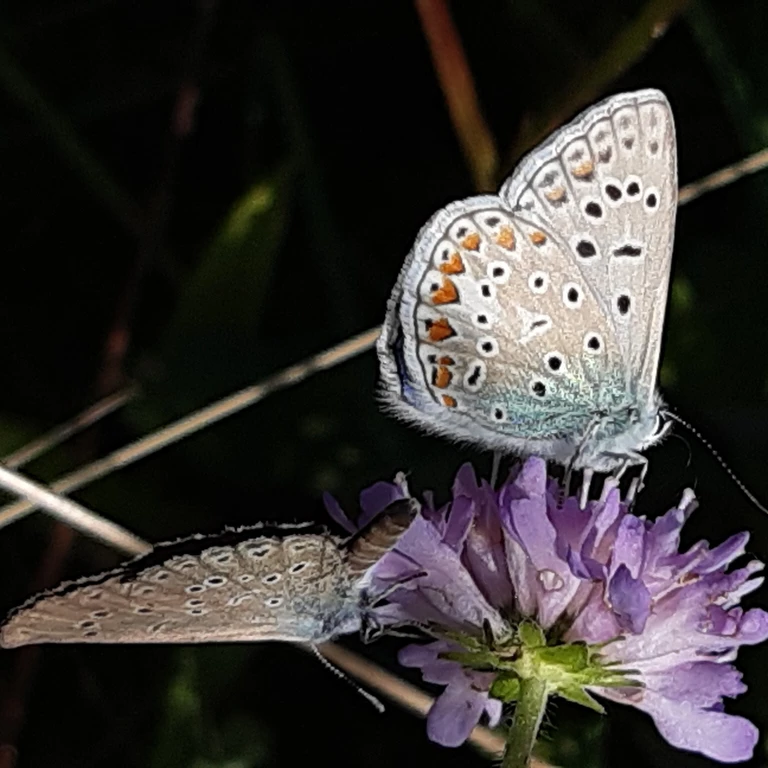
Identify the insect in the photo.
Polyommatus icarus
